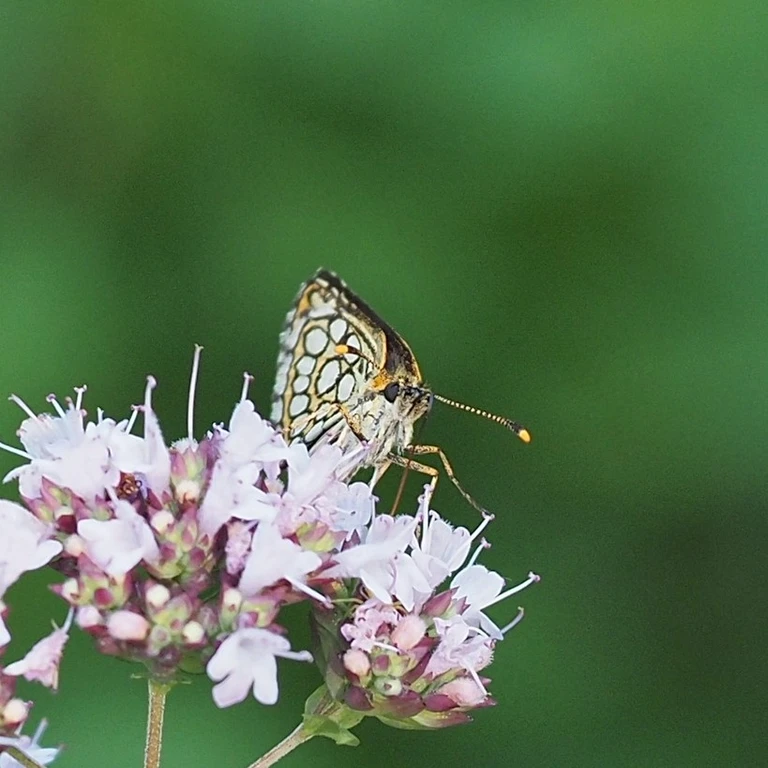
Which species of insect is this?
Heteropterus morpheus
